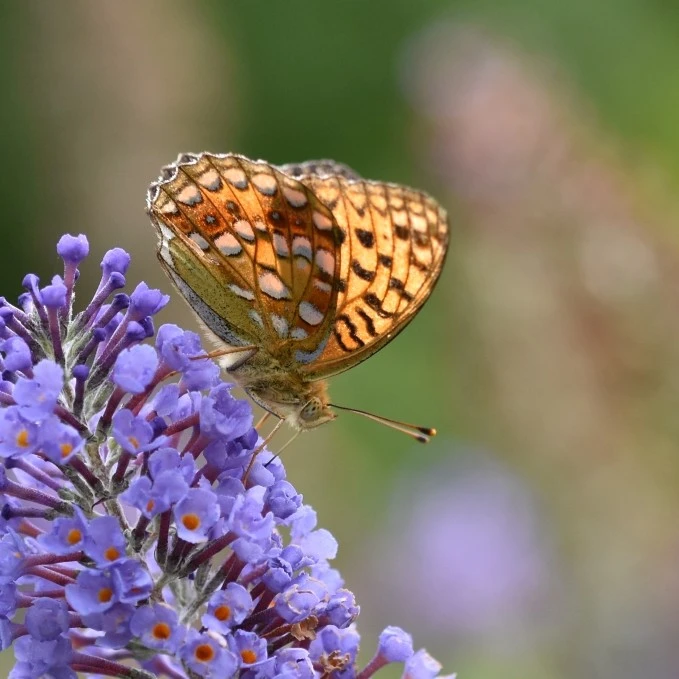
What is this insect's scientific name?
Fabriciana adippe
